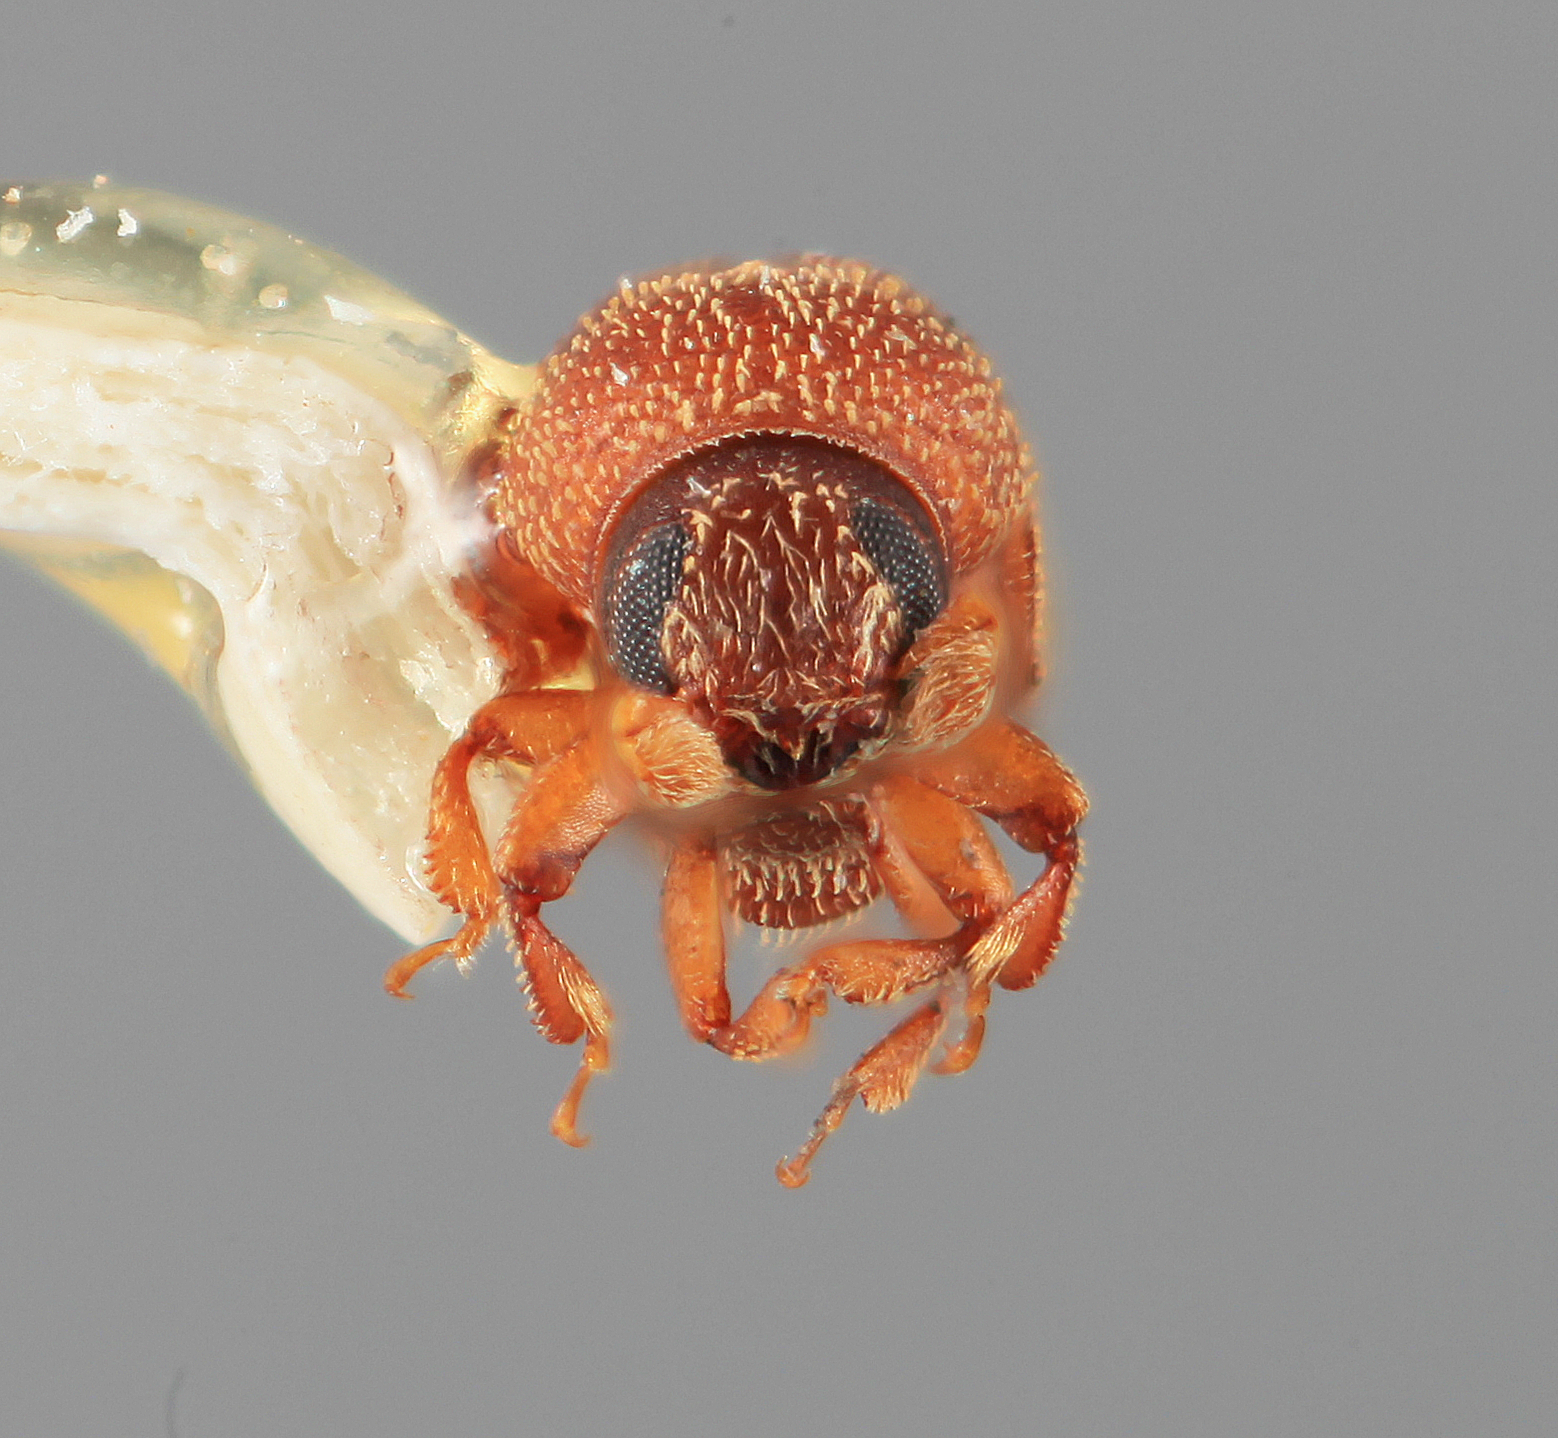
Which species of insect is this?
Chramesus denticulatus
